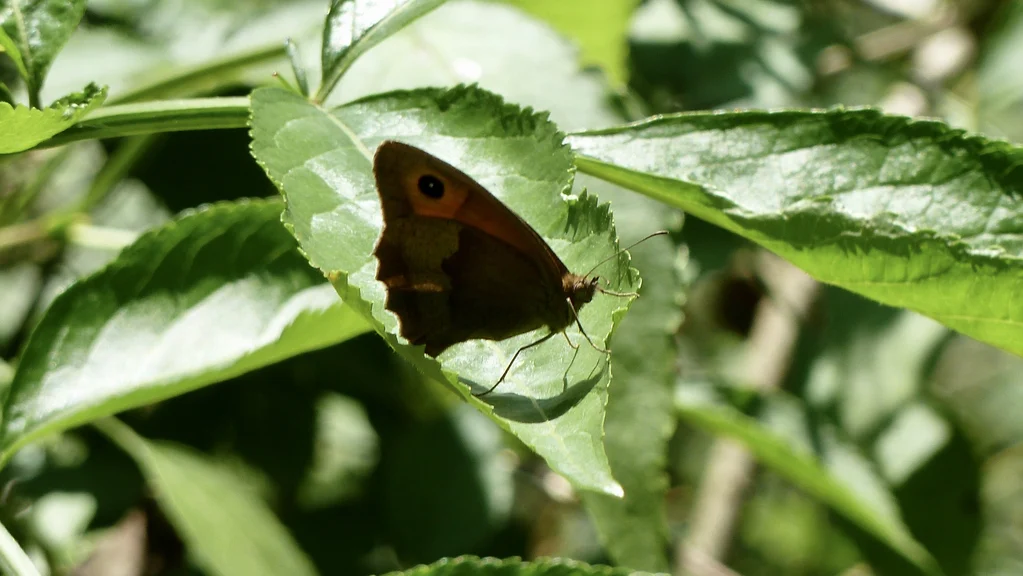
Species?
Maniola jurtina
